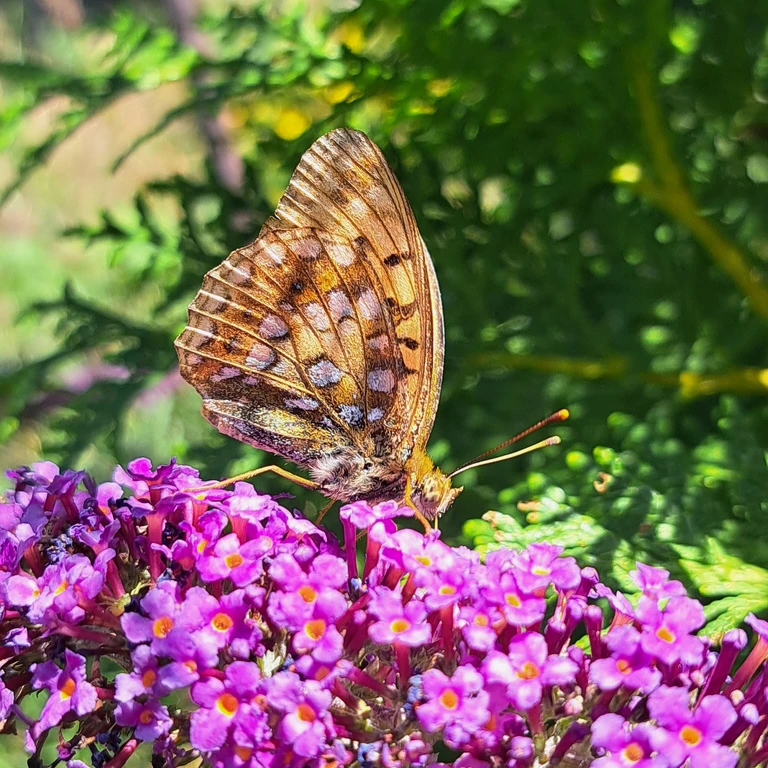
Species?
Fabriciana adippe
